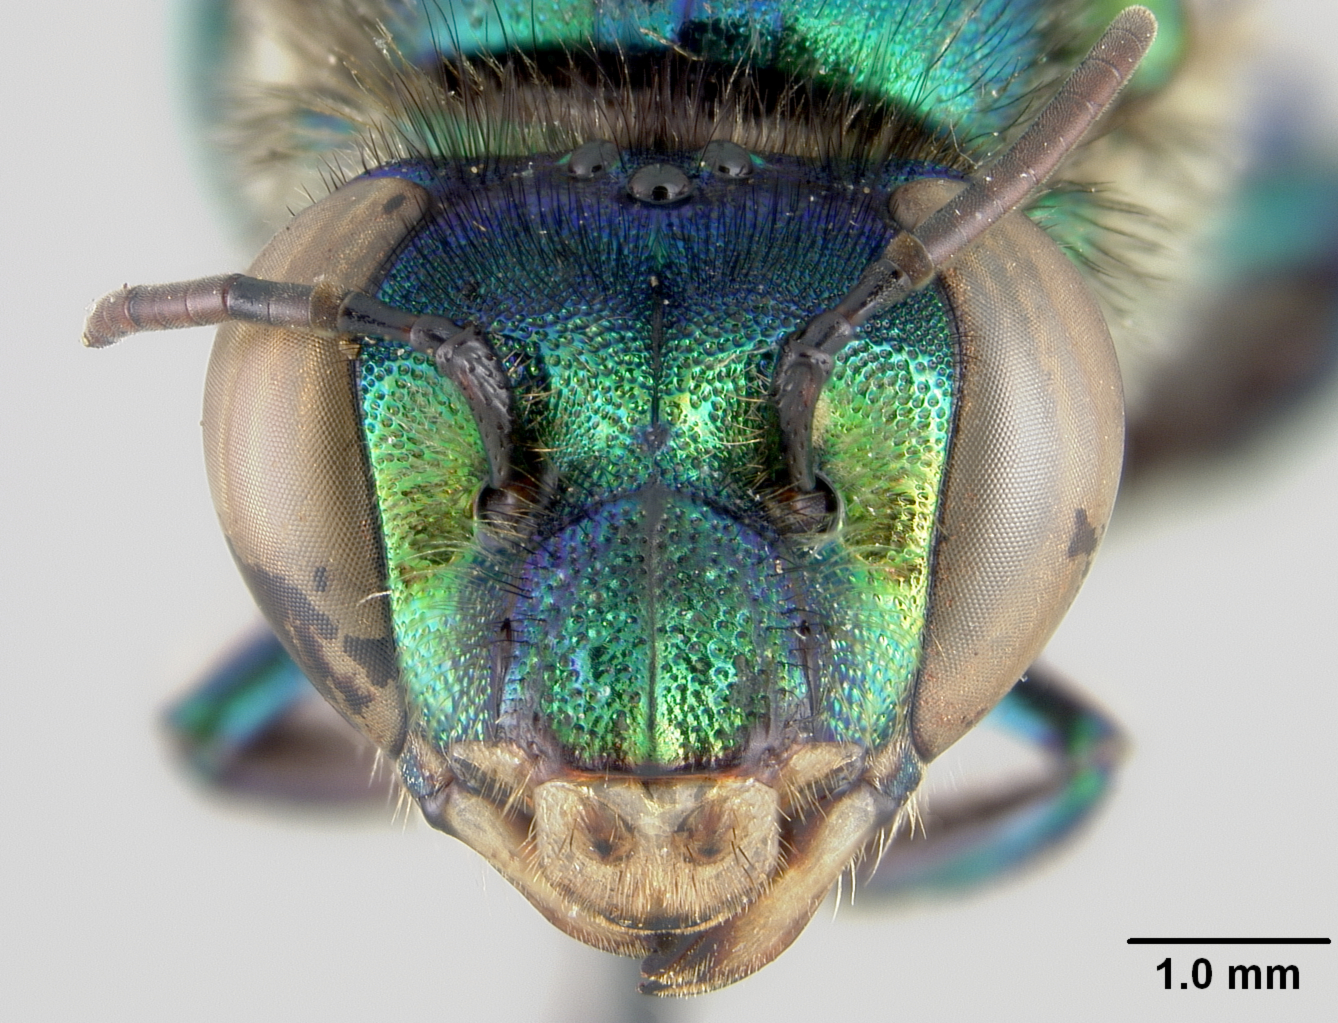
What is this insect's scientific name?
Euglossa turbinifex
